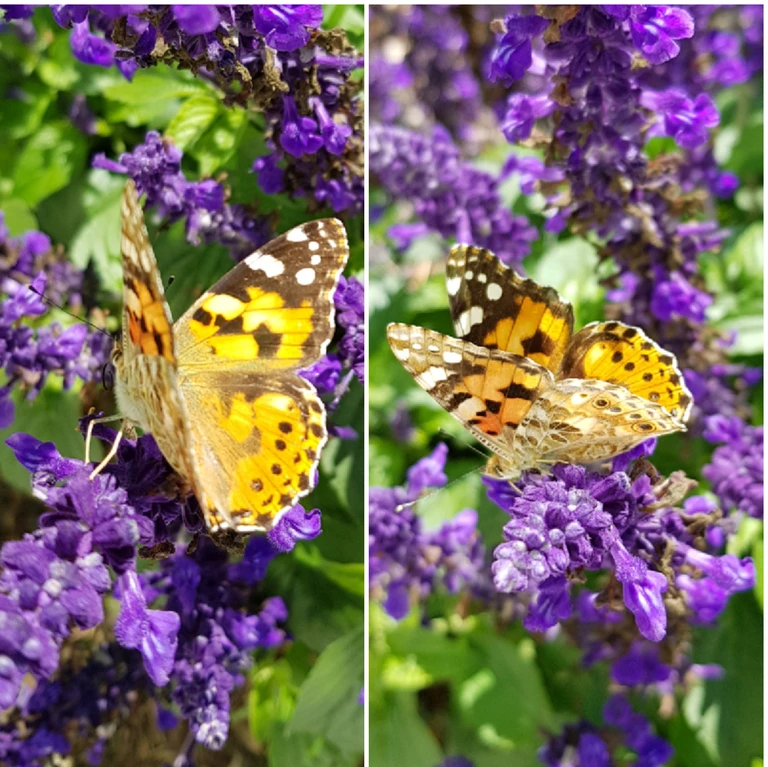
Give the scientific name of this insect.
Vanessa cardui
